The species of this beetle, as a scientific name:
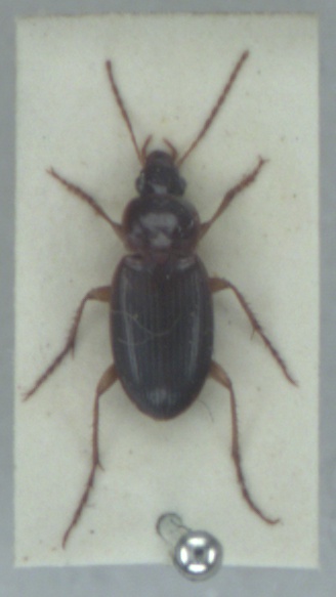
Calathus mollis
